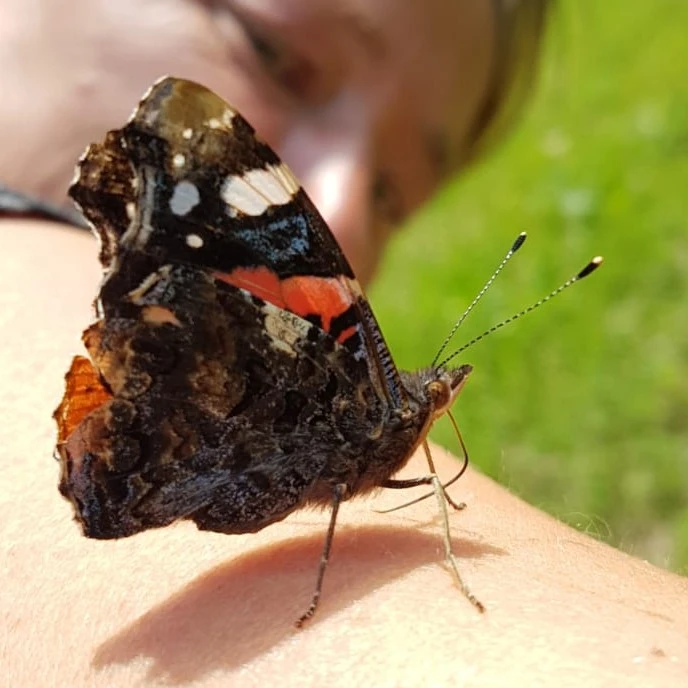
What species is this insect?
Vanessa atalanta
